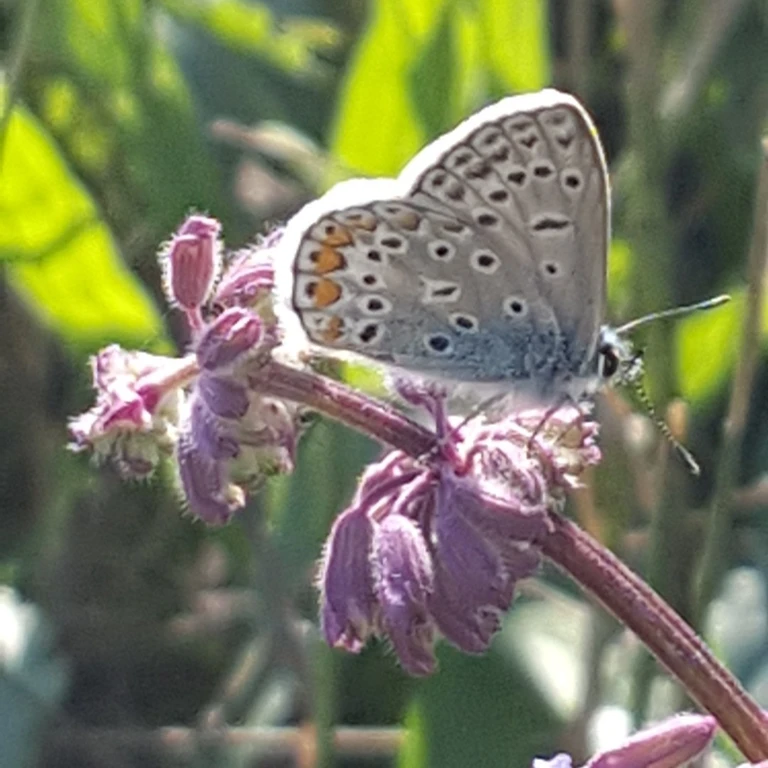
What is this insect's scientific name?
Polyommatus icarus
